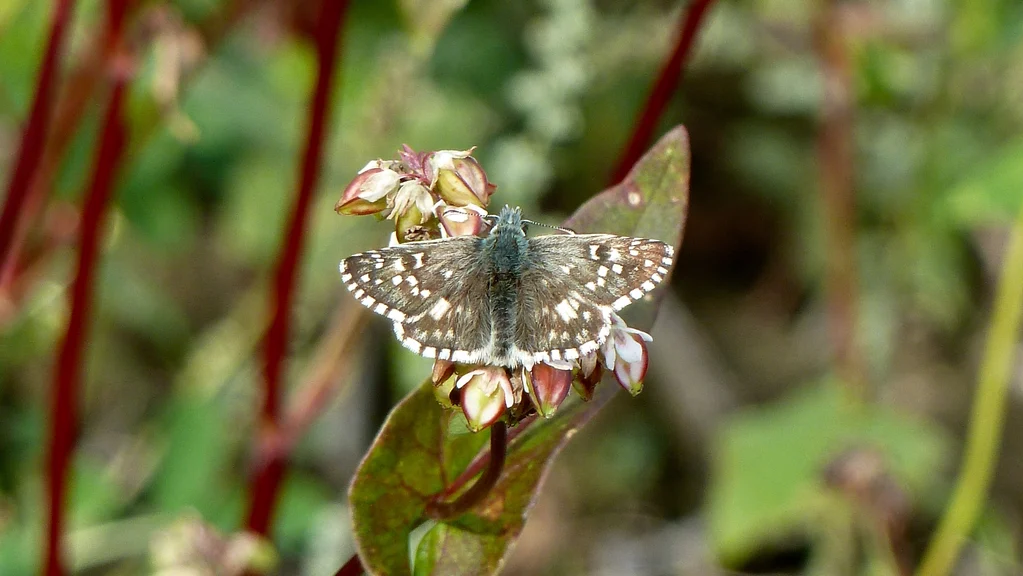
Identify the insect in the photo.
Pyrgus armoricanus
